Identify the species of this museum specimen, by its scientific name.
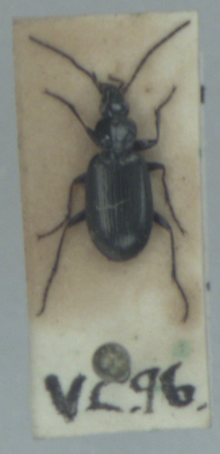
Agonum gracile
